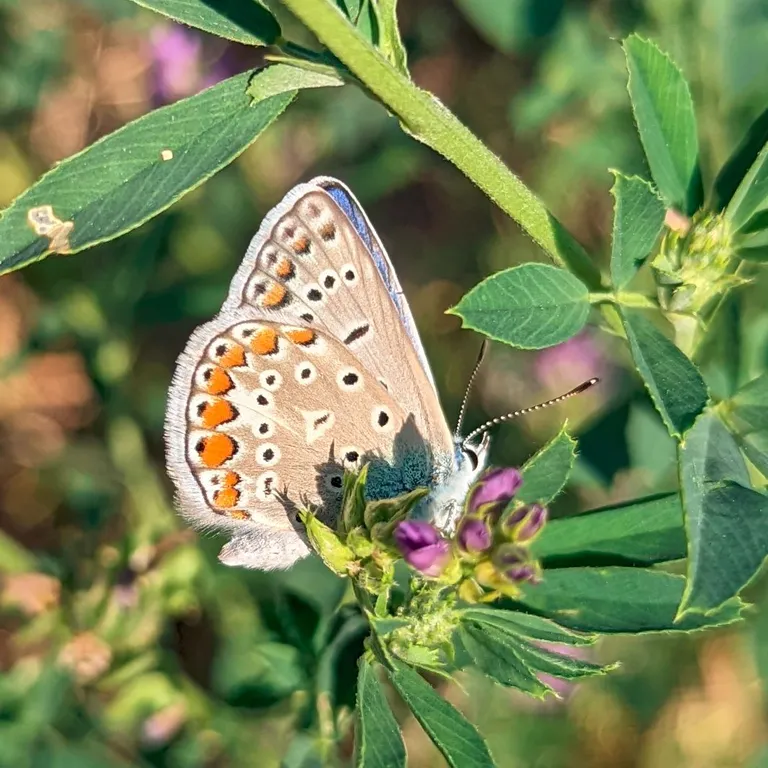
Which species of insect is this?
Polyommatus icarus
